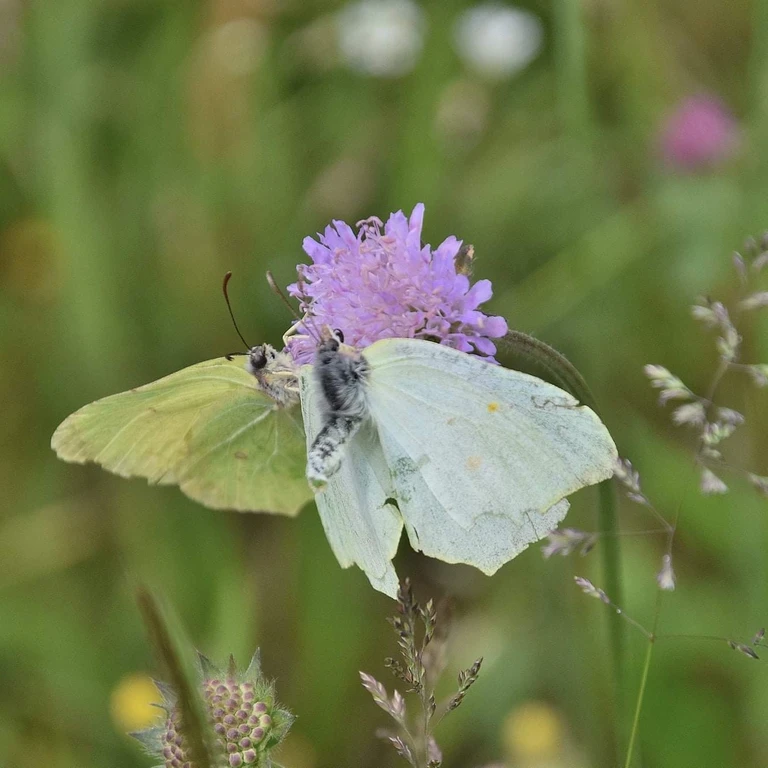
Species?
Gonepteryx rhamni
